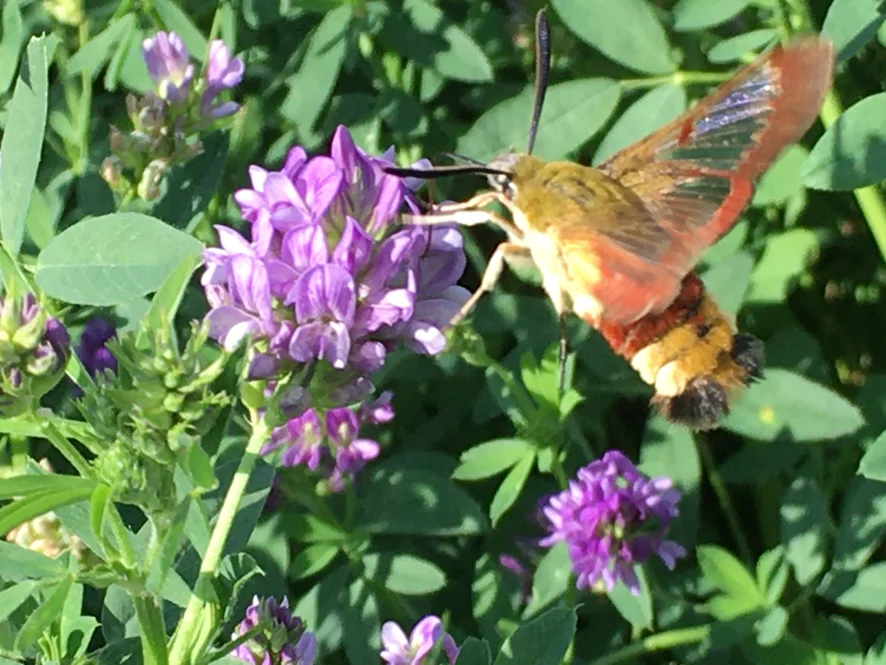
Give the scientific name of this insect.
Hemaris fuciformis
